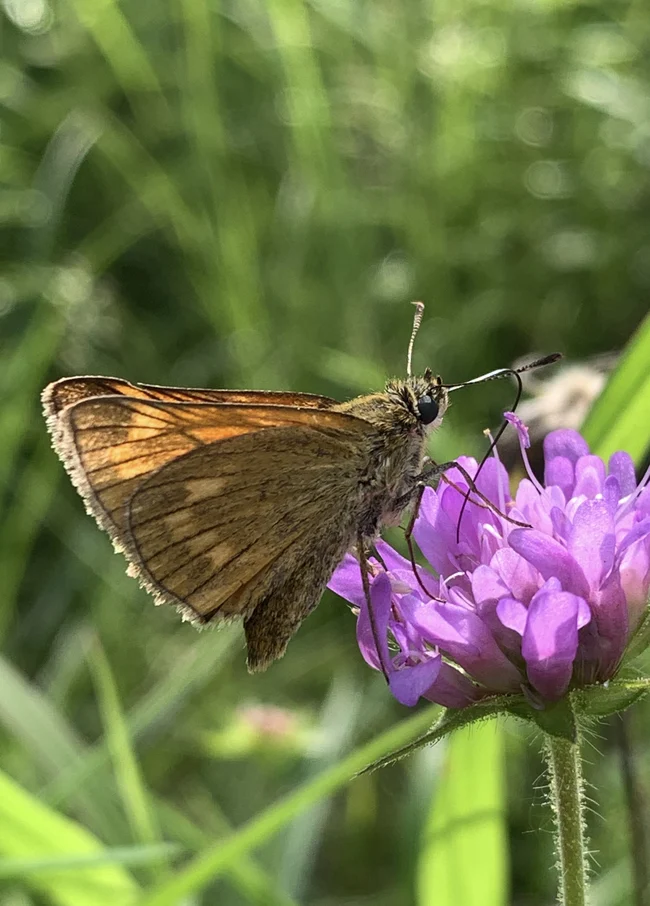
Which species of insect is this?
Ochlodes sylvanus (also Ochlodes venata)
